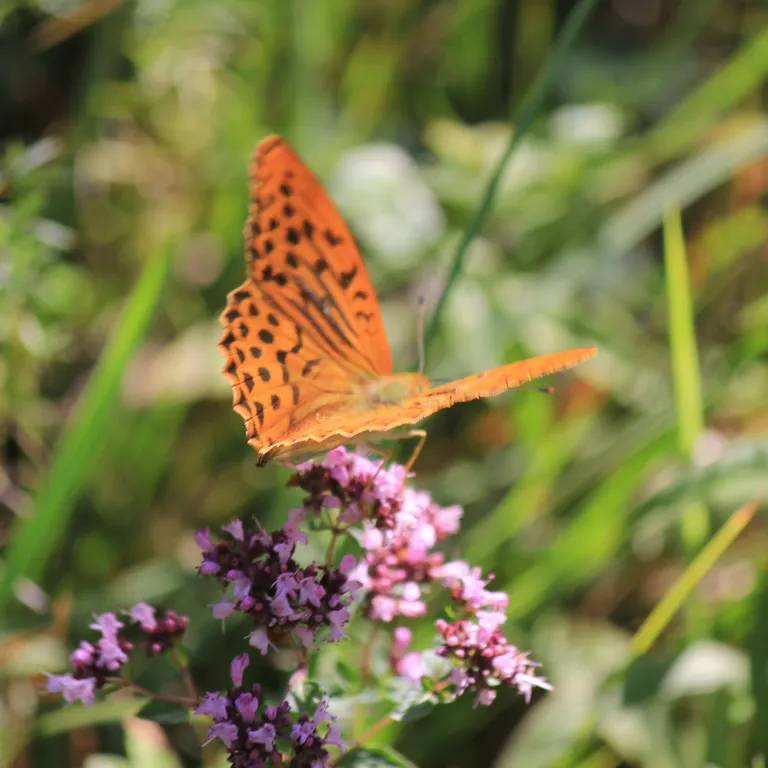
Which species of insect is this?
Argynnis paphia
